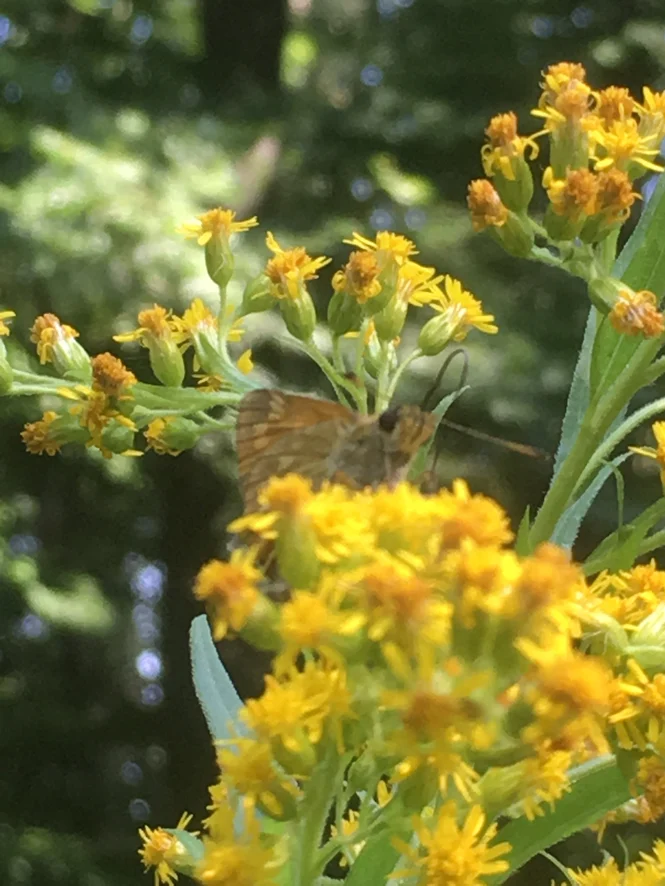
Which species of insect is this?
Ochlodes sylvanus (also Ochlodes venata)
